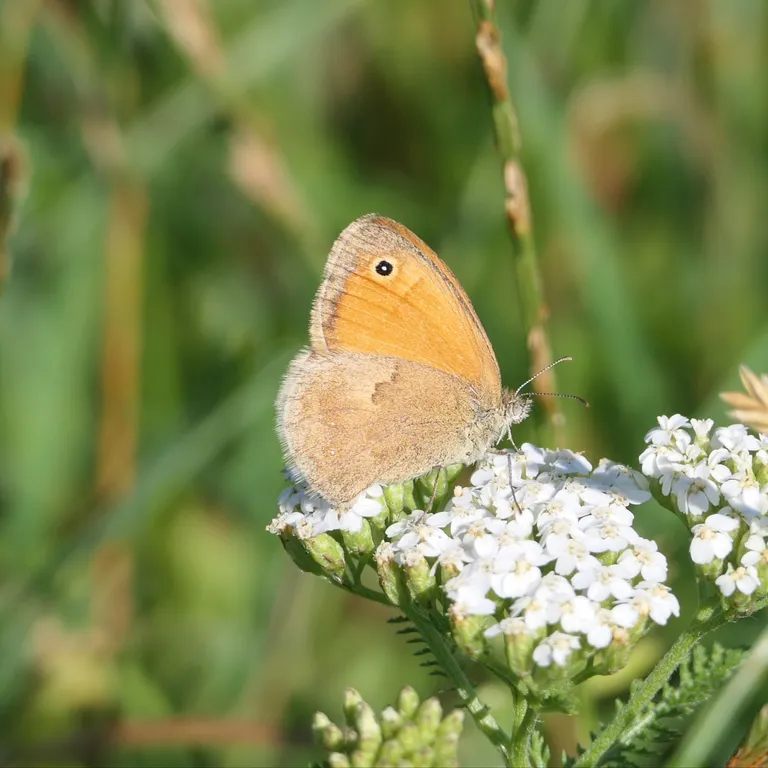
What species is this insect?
Coenonympha pamphilus
